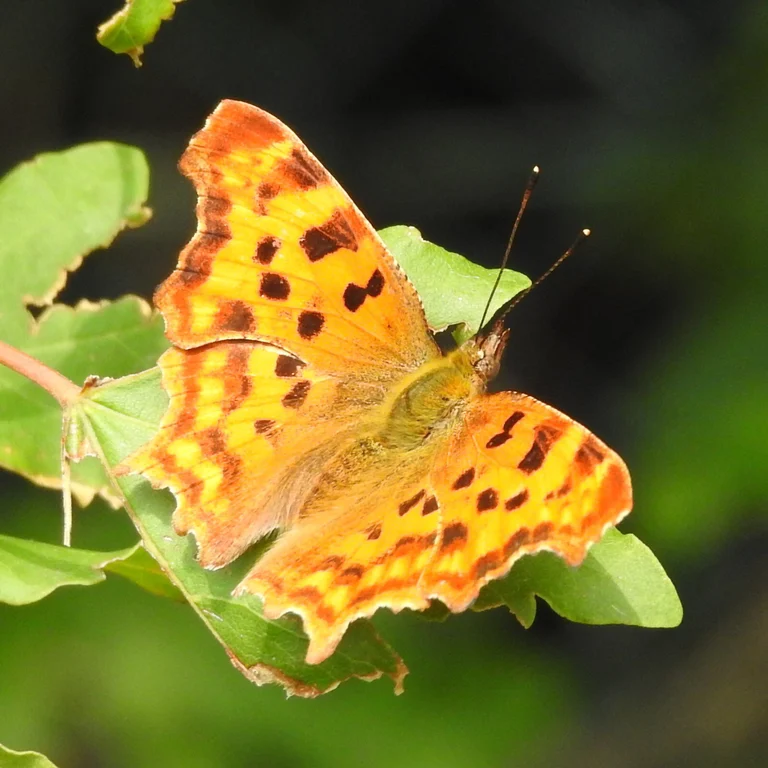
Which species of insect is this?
Polygonia c-album
